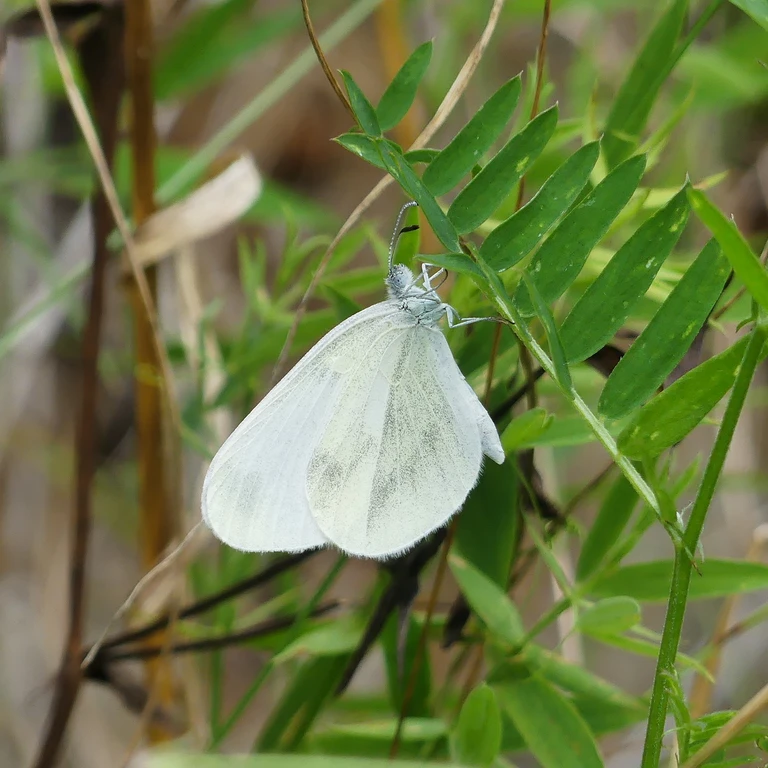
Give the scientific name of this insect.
Leptidea sinapis/juvernica
